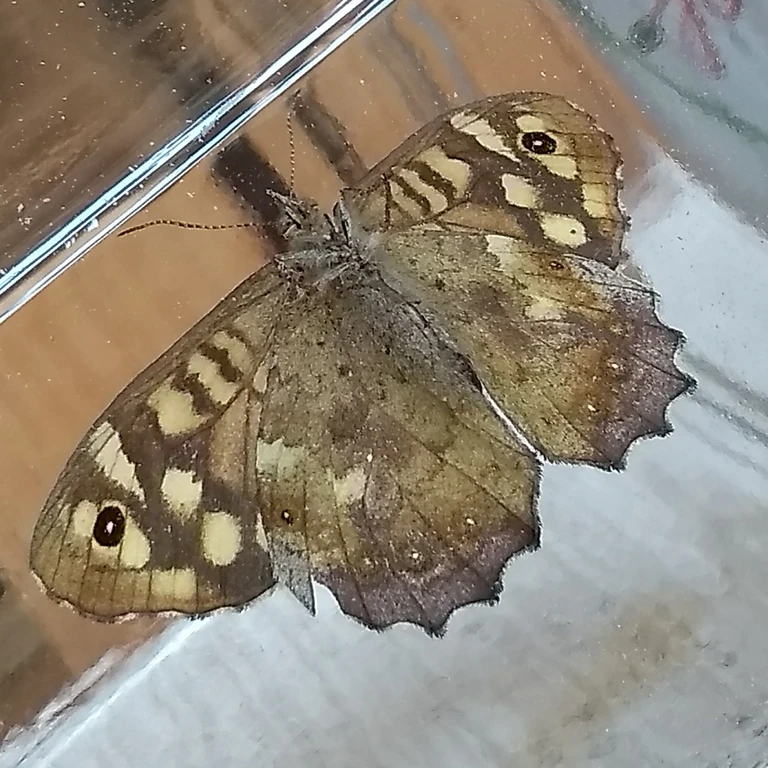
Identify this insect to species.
Pararge aegeria
